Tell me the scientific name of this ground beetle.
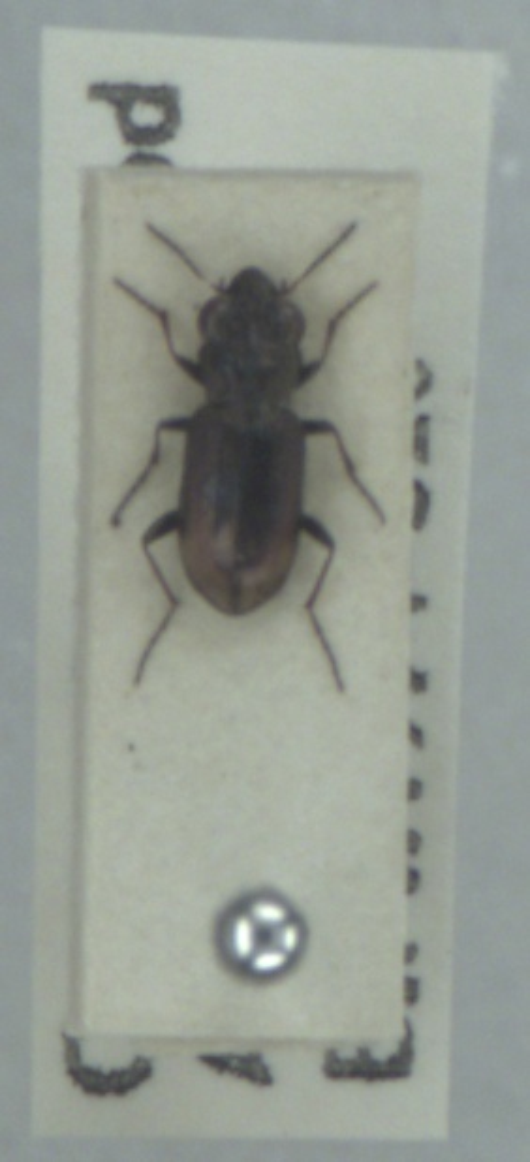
Notiophilus biguttatus
